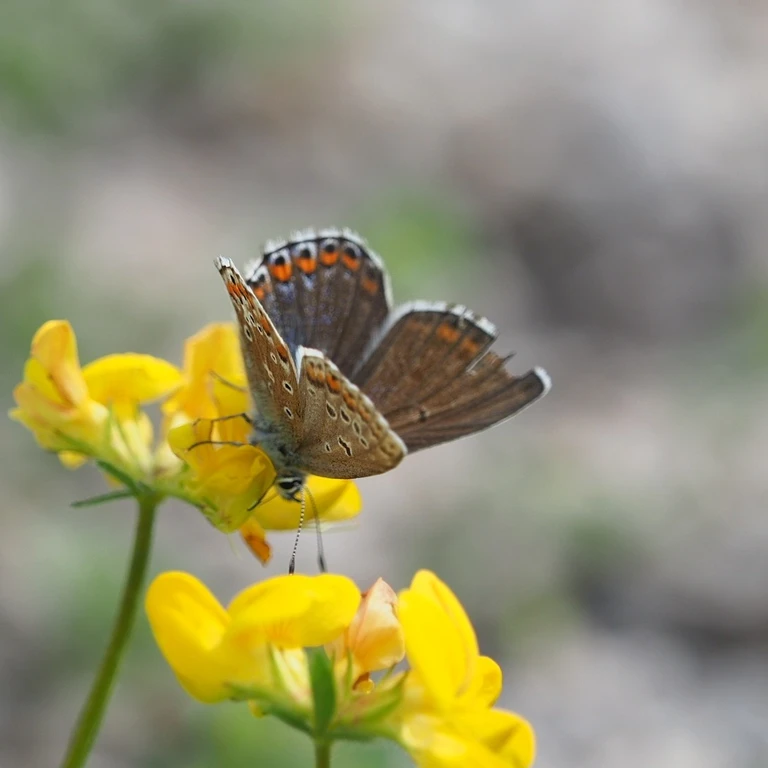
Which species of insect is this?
Polyommatus icarus
